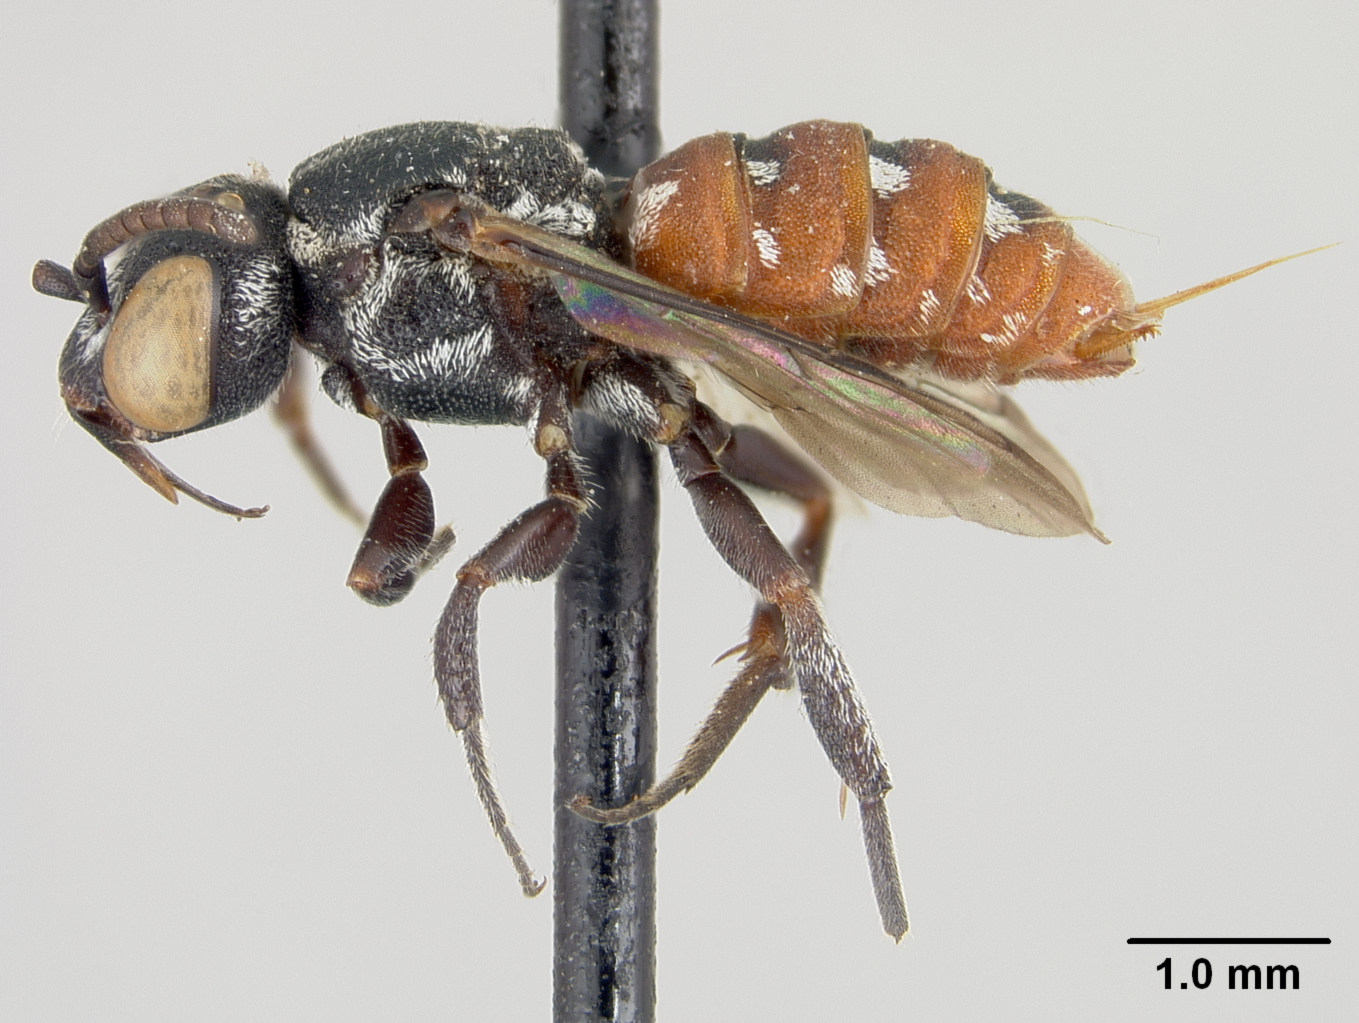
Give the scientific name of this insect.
Holcopasites pseudocarinatus
